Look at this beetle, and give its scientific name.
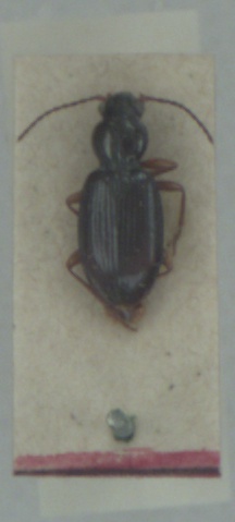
Sinechostictus stomoides
